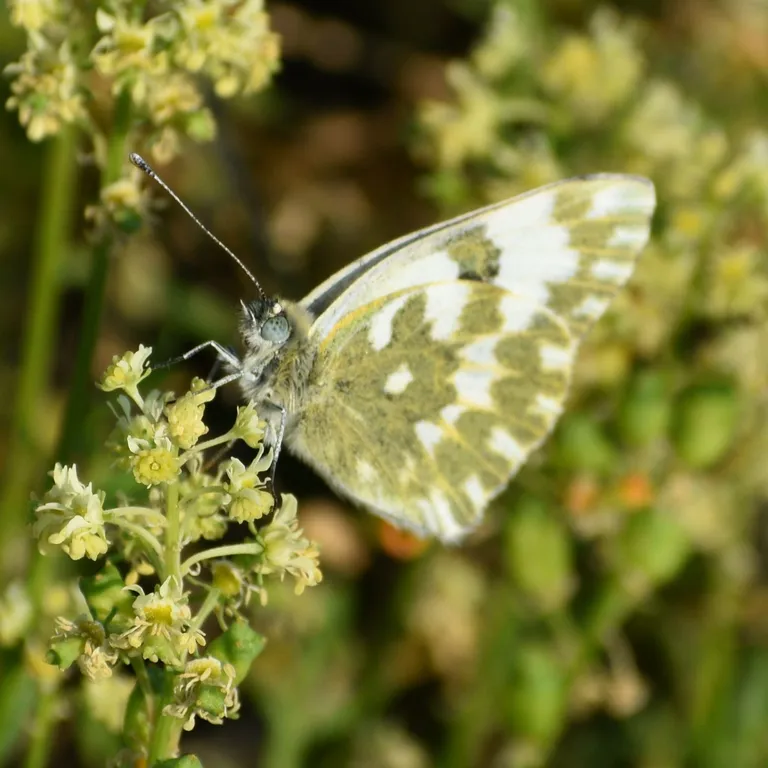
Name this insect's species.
Pontia edusa
